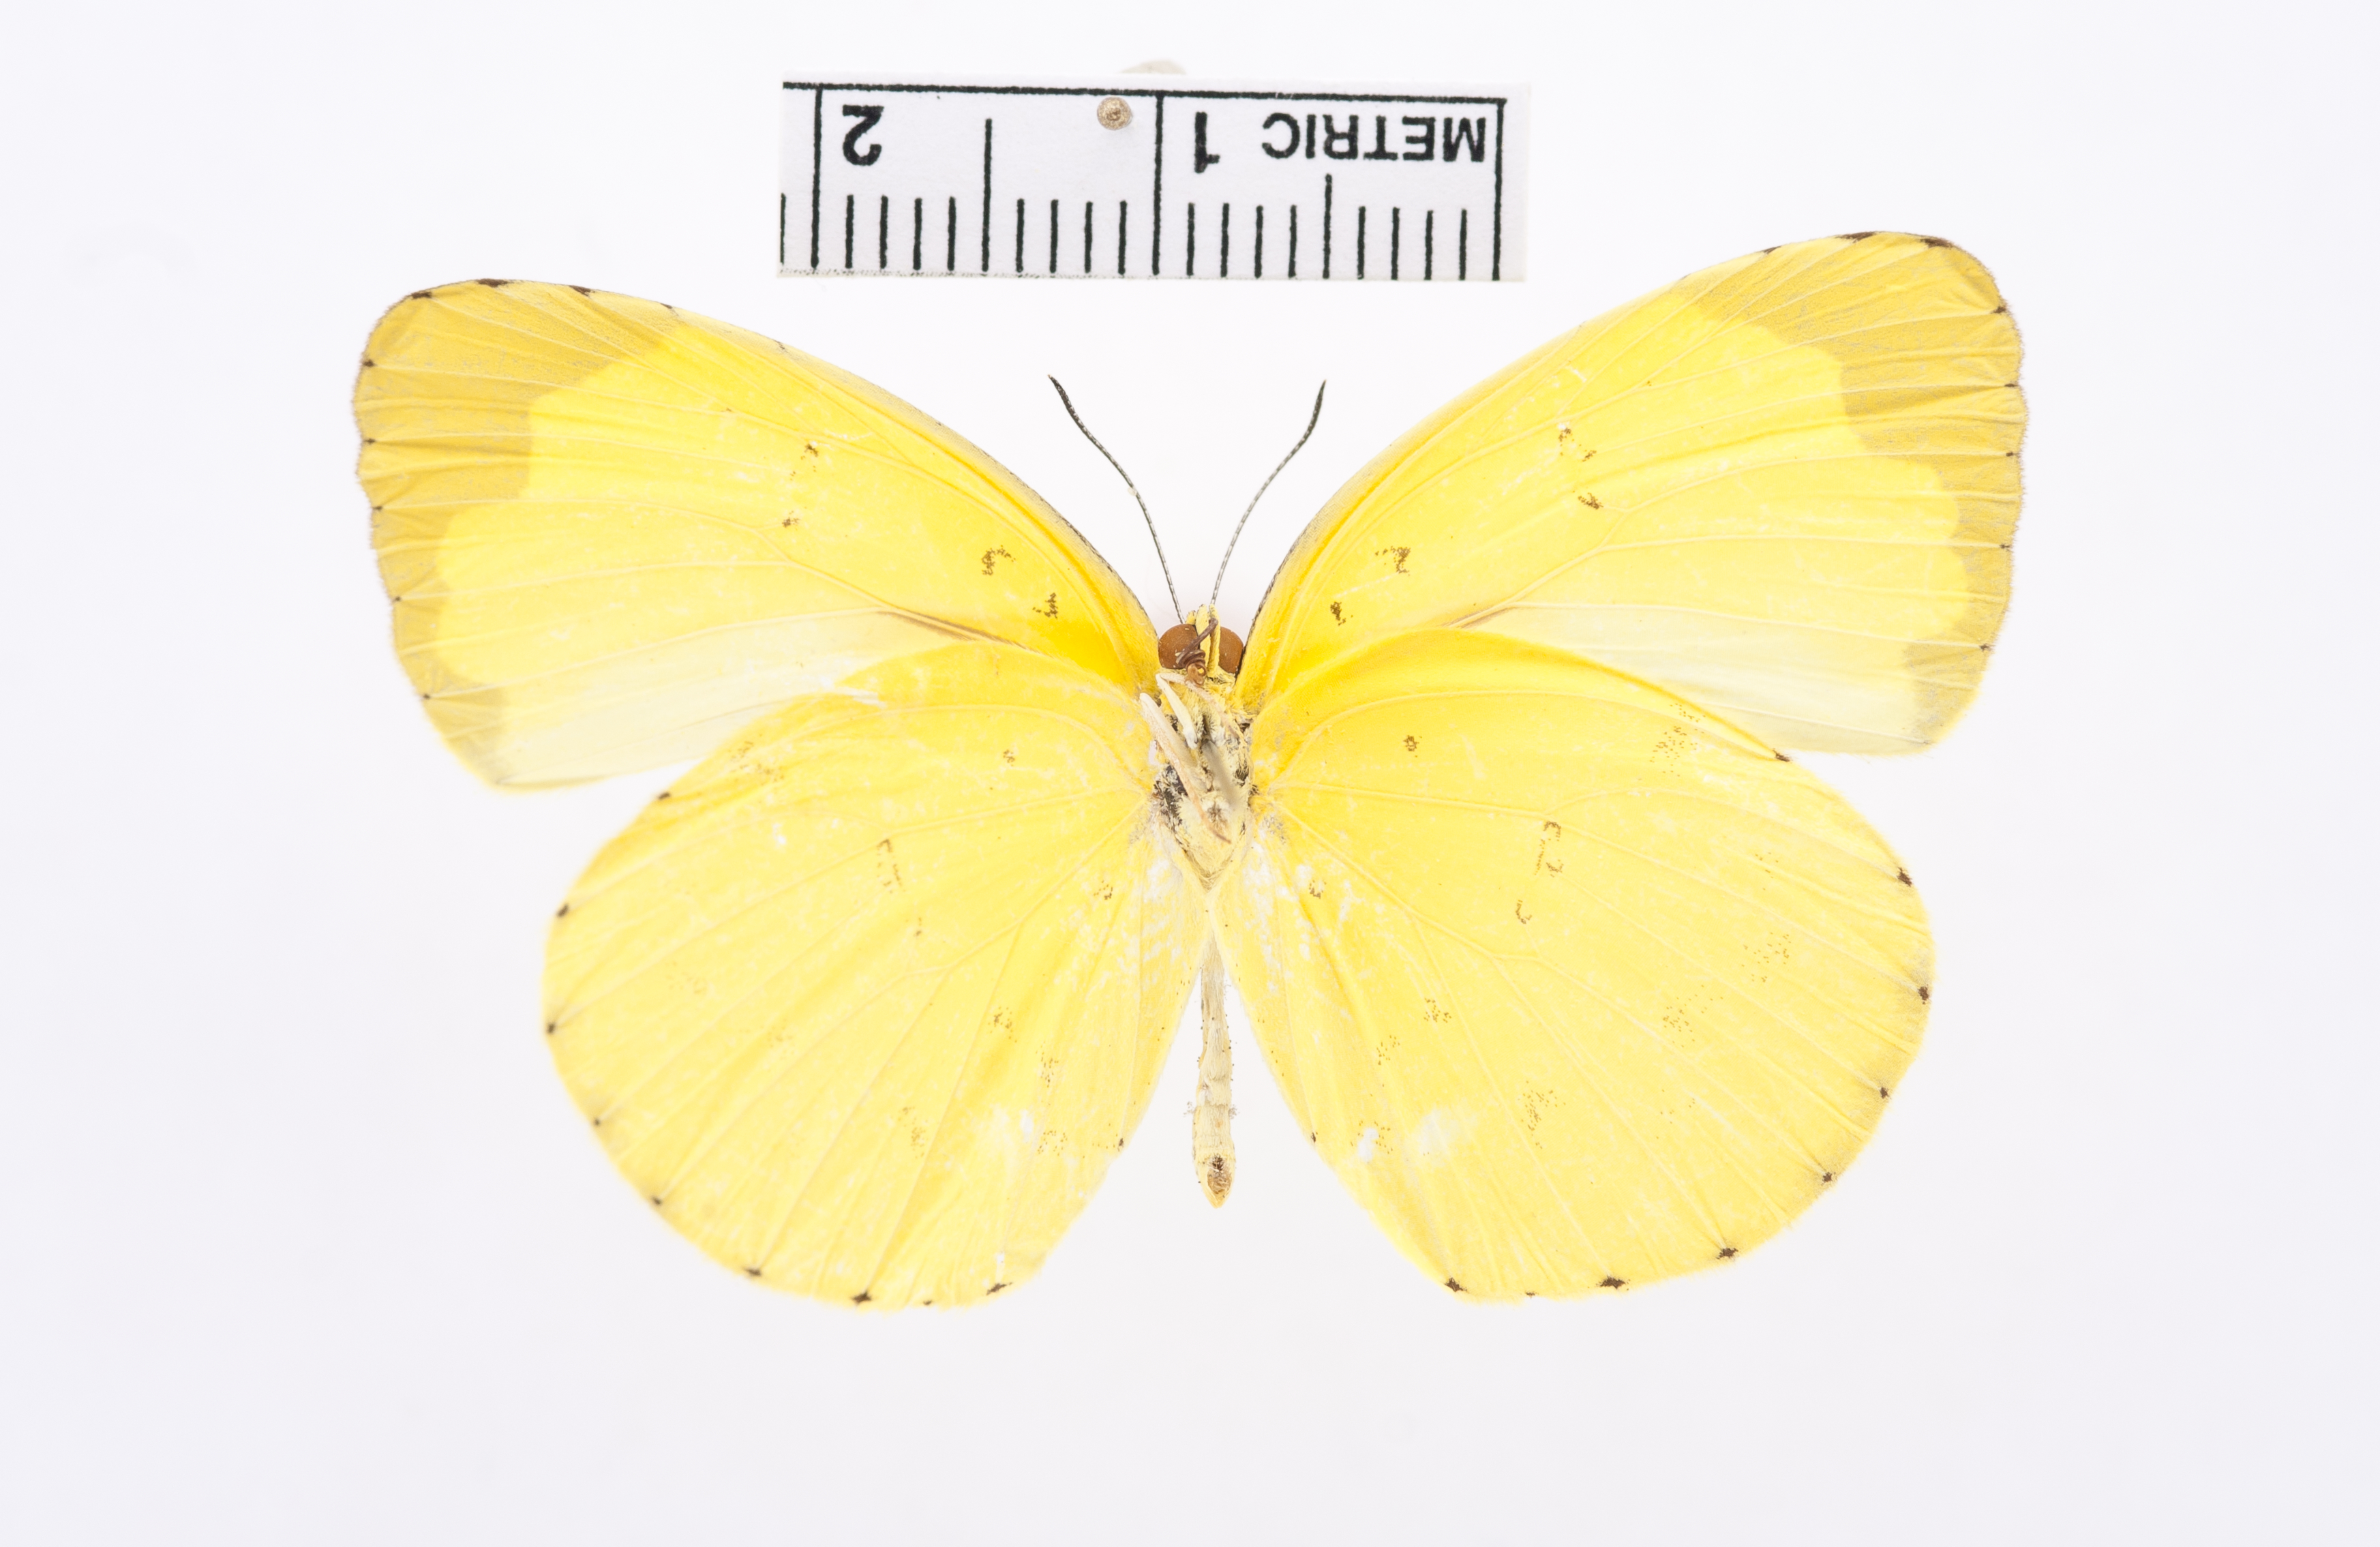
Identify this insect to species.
Eurema senegalensis
